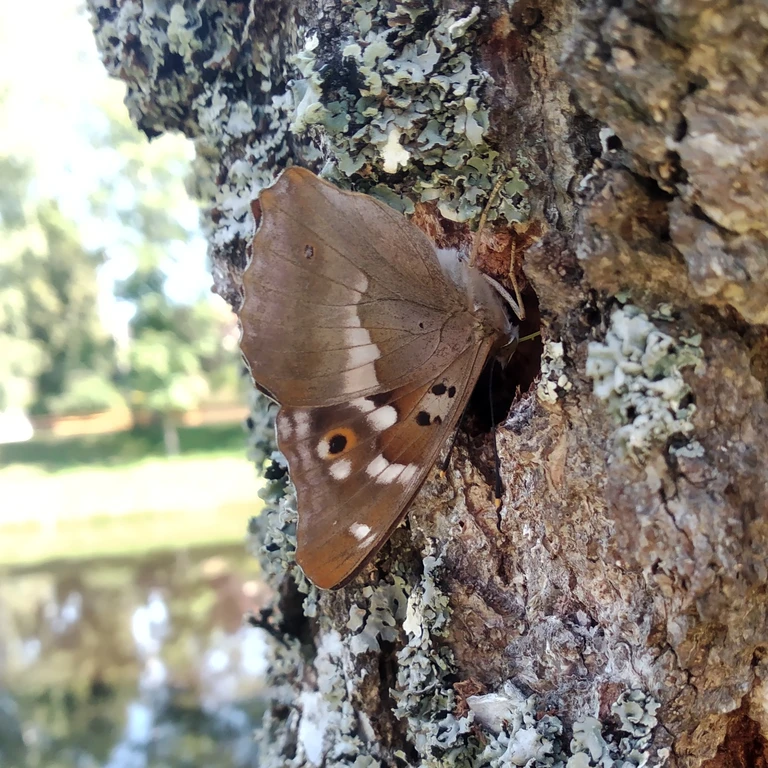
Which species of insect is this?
Apatura ilia
